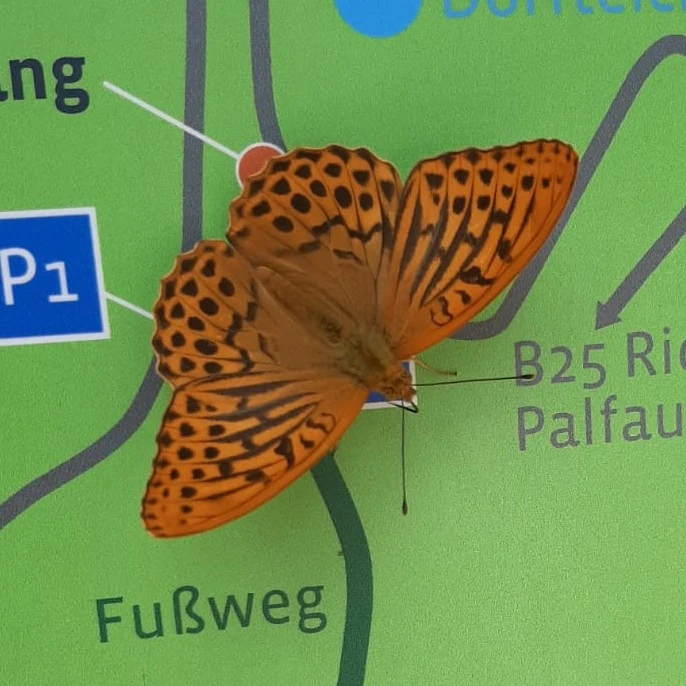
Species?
Argynnis paphia
